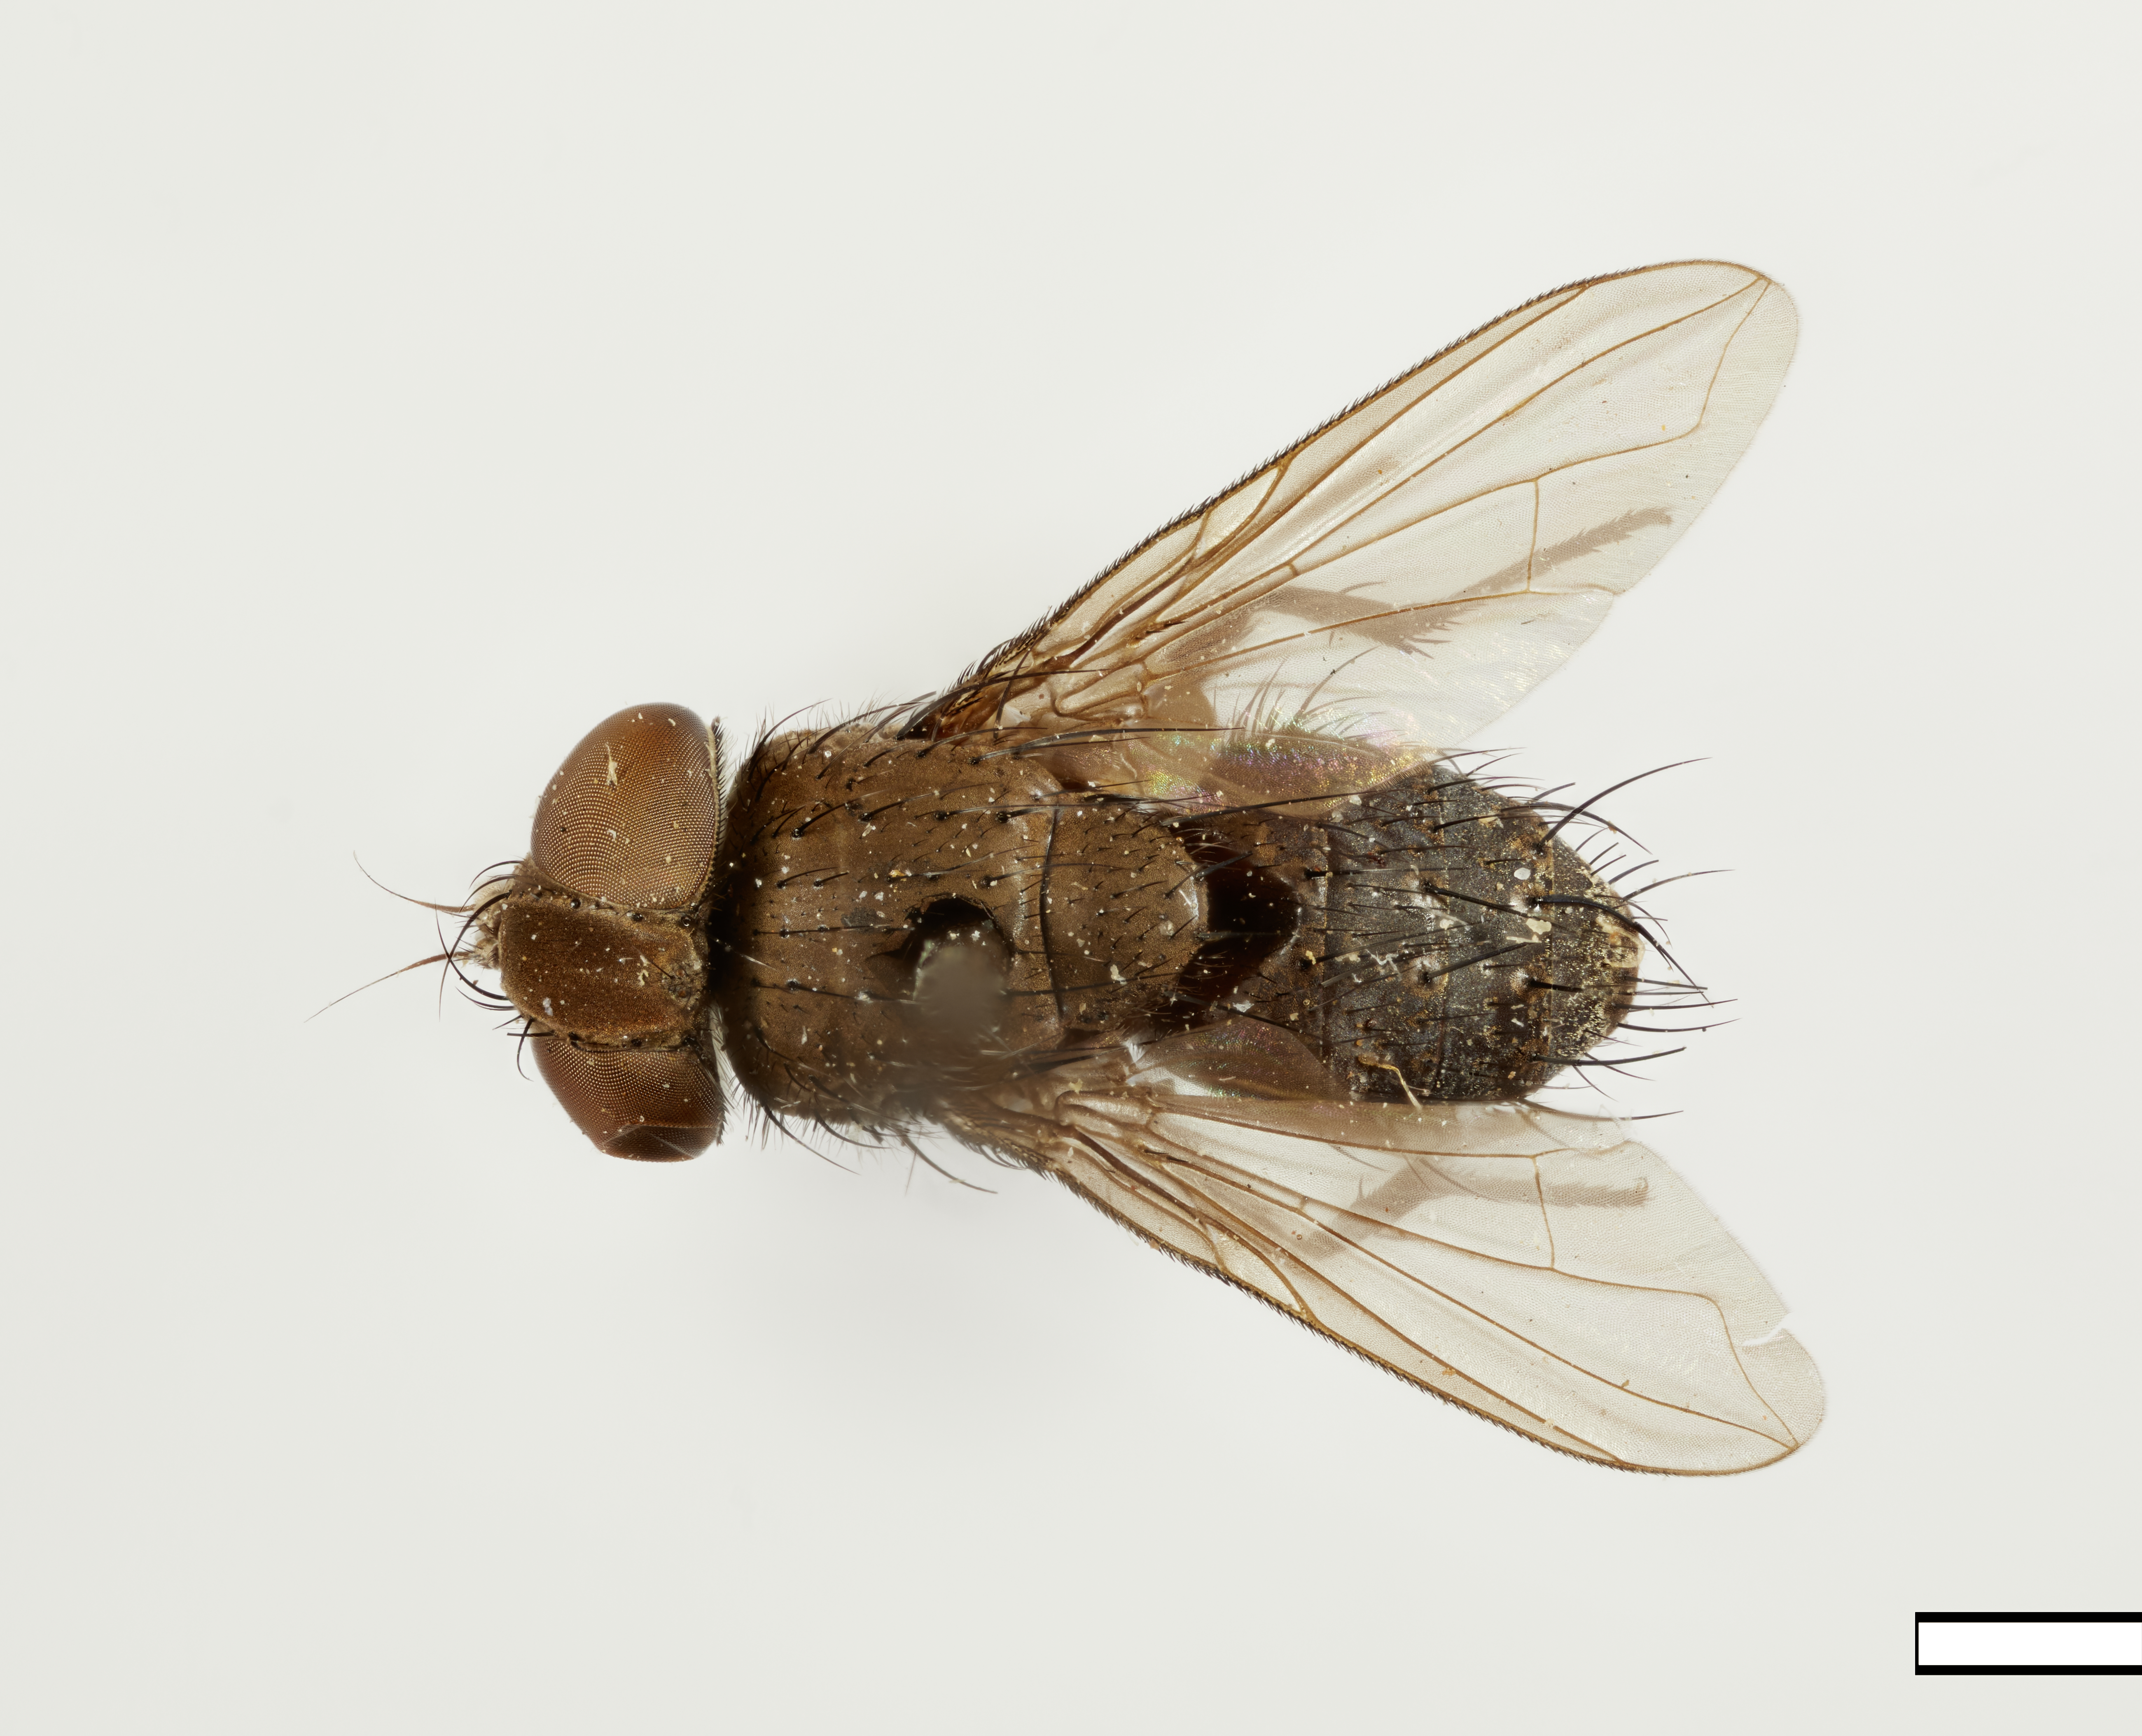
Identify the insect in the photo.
Actinodoria cuprea
